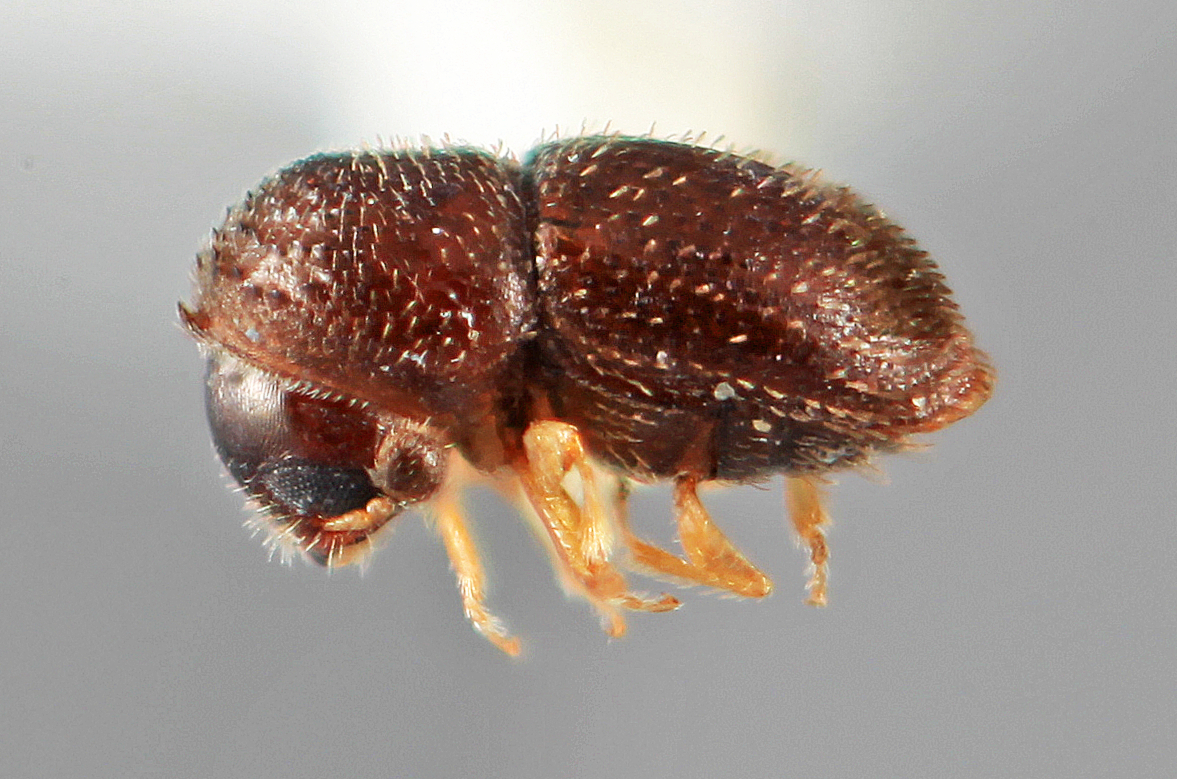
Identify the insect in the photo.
Periocryphalus pullus
